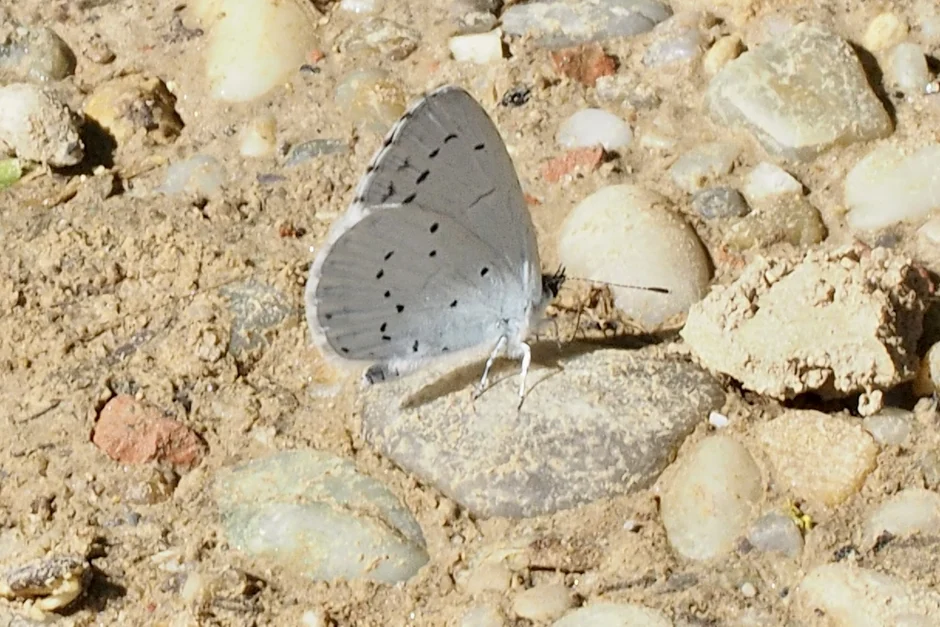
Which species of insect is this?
Celastrina argiolus
